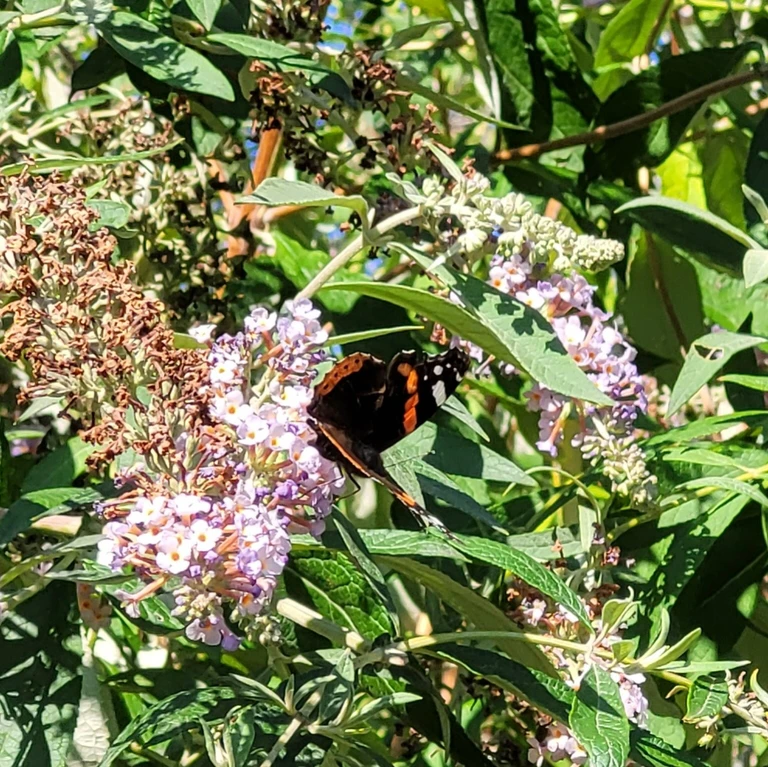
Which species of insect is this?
Vanessa atalanta
